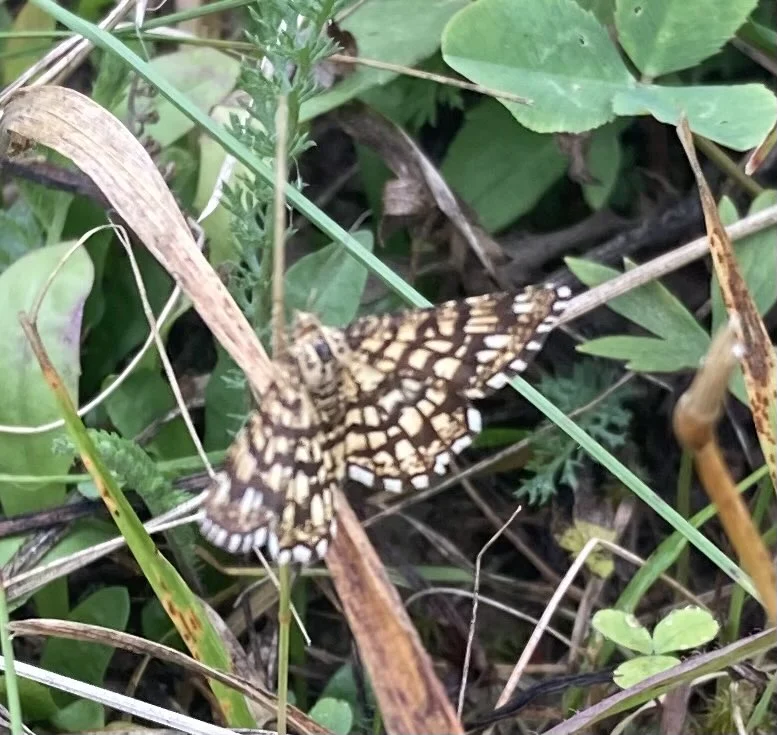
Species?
Chiasmia clathrata
